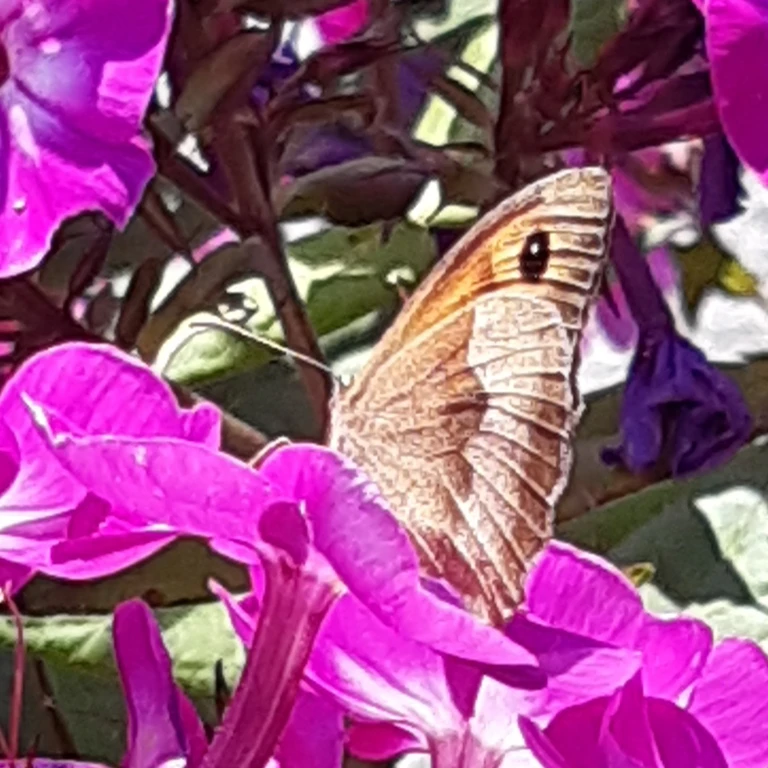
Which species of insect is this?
Maniola jurtina
